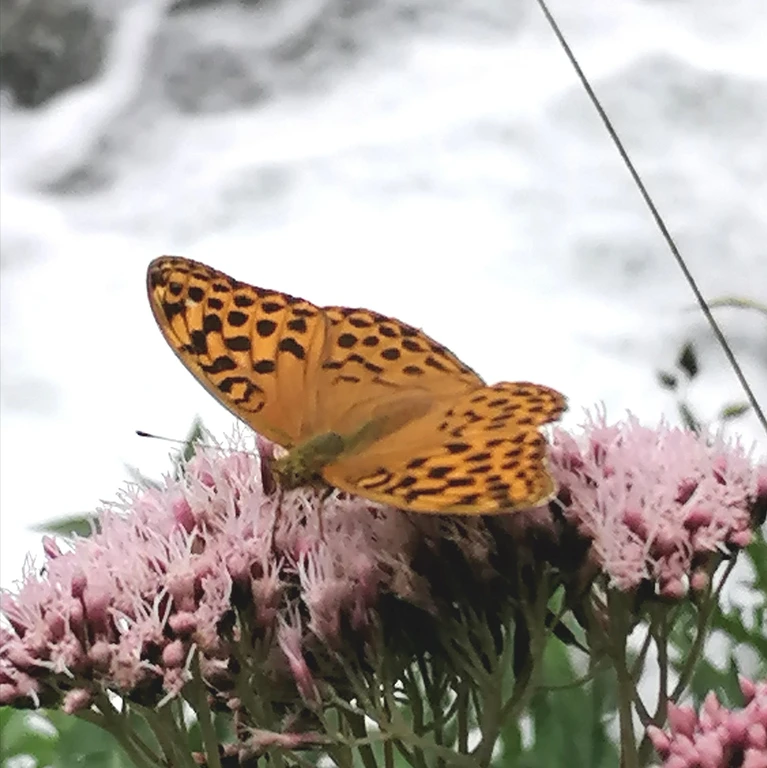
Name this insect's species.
Argynnis paphia
